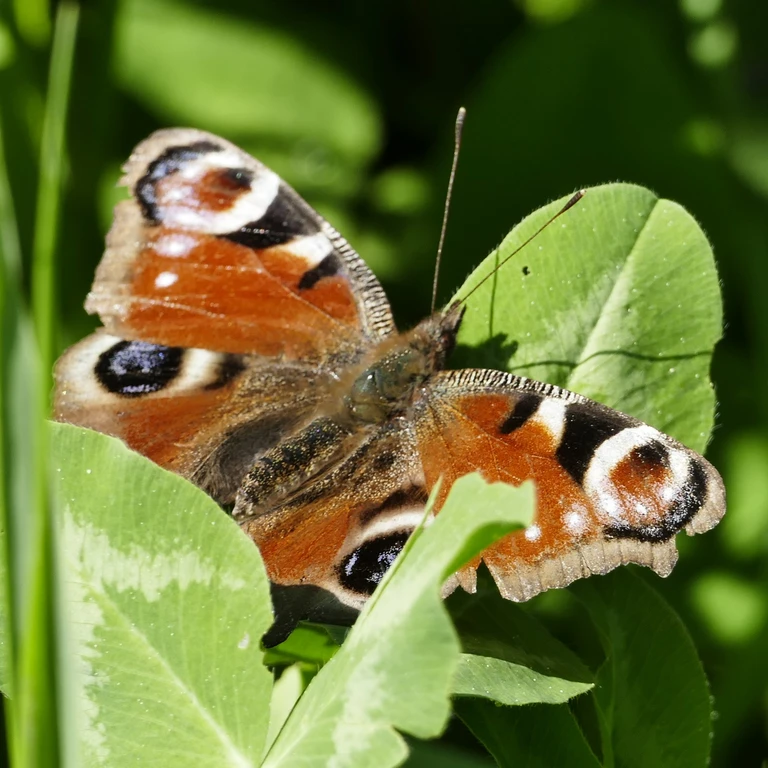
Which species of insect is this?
Aglais io
